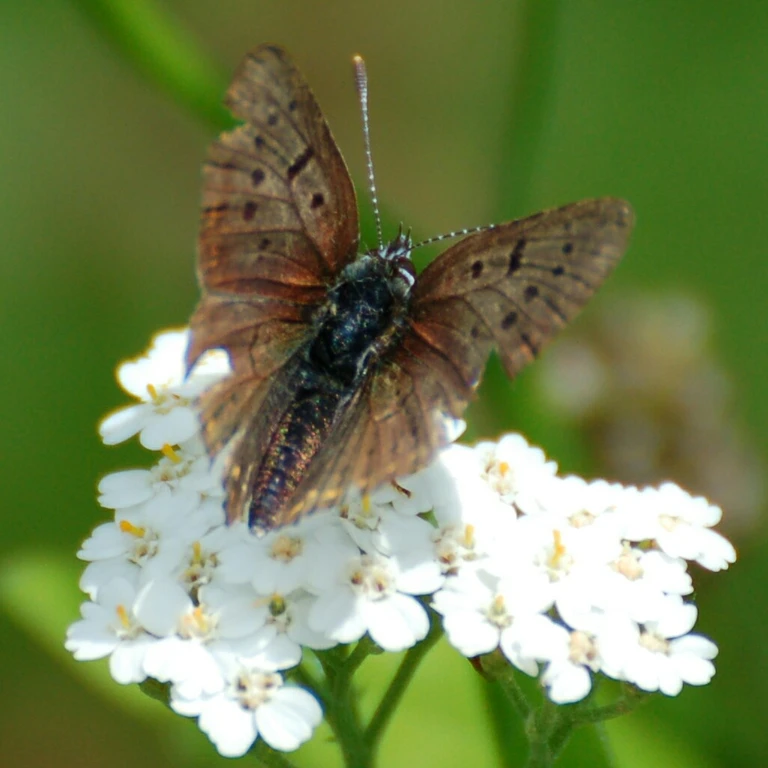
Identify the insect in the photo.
Lycaena tityrus (also Loweia tityrus)
